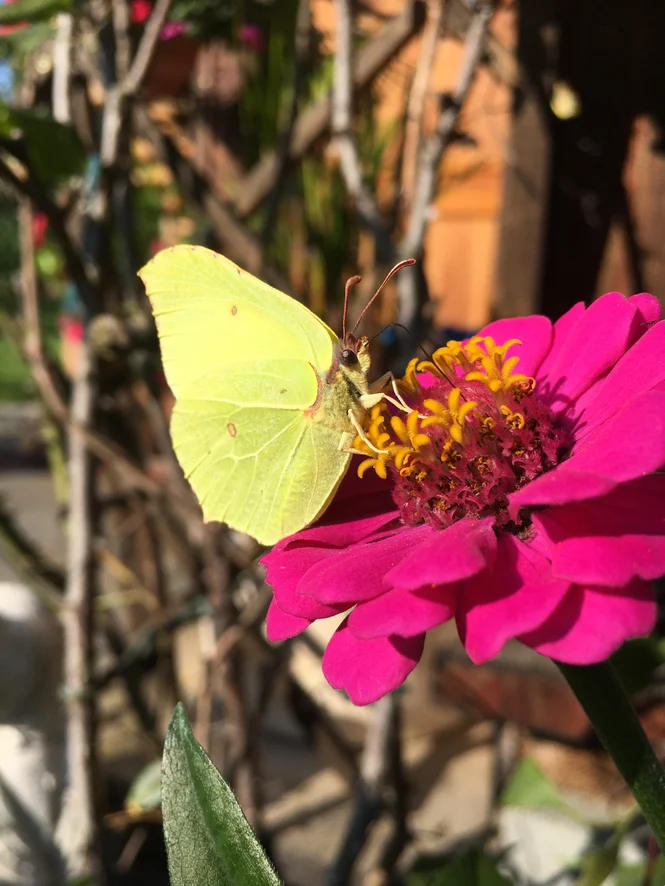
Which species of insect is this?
Gonepteryx rhamni
